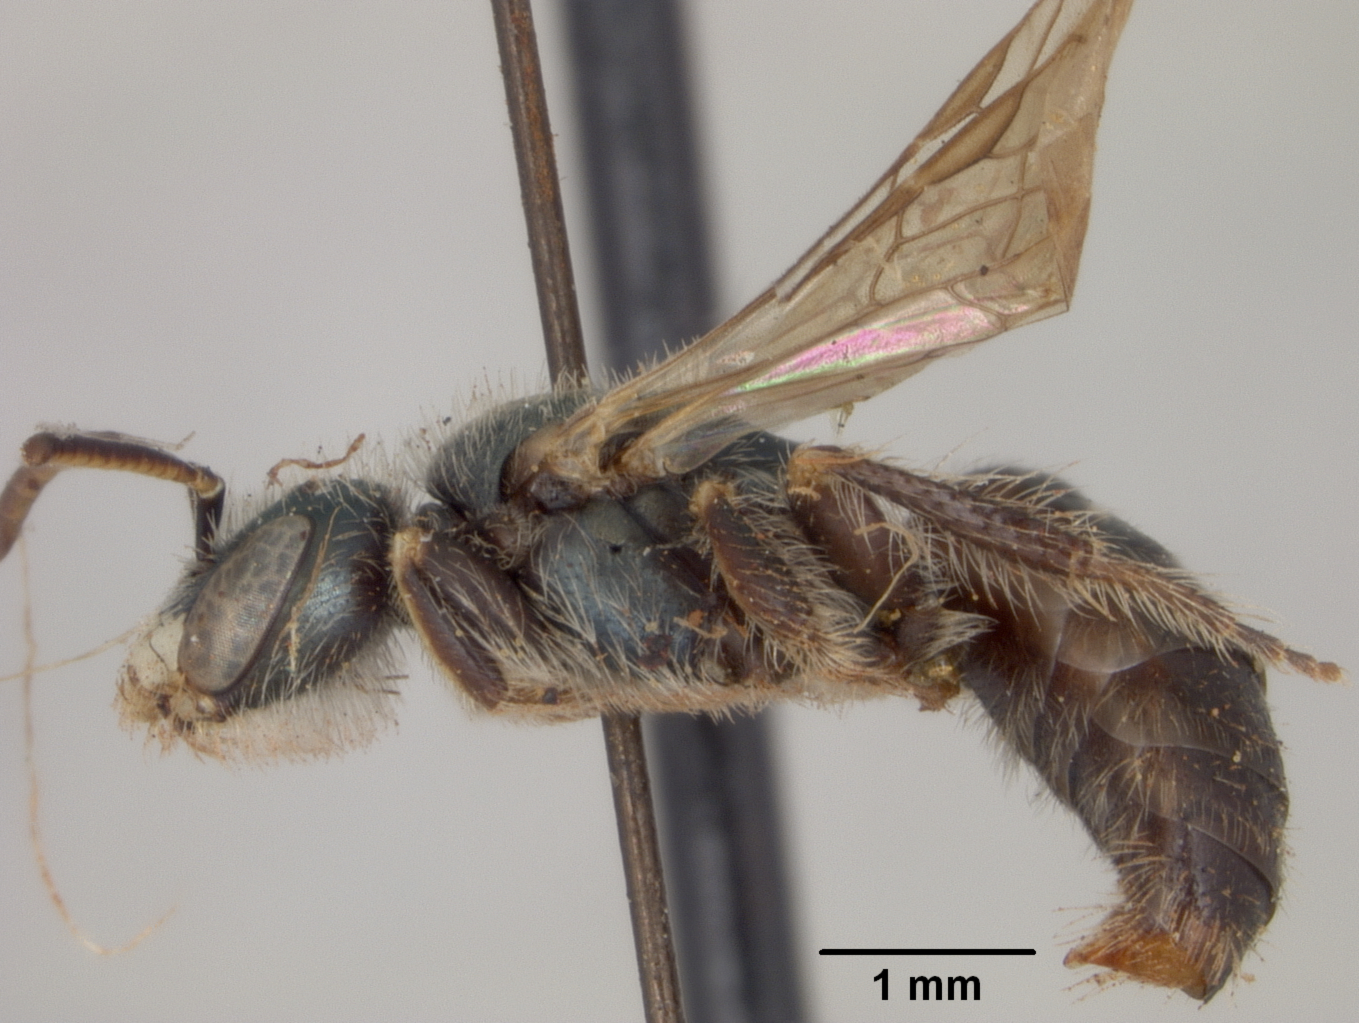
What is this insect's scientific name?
Perdita gerardiae
